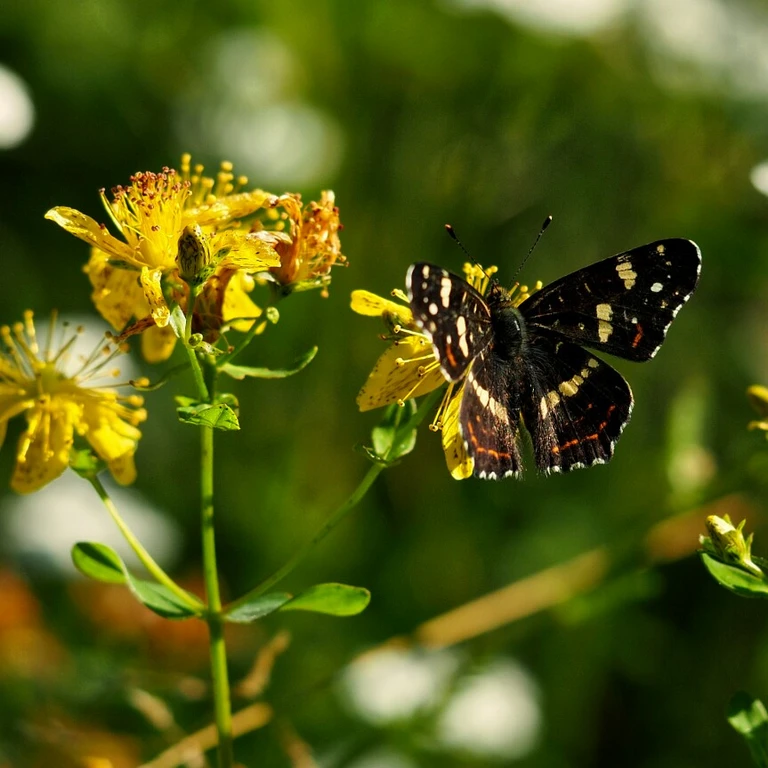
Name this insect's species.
Araschnia levana
